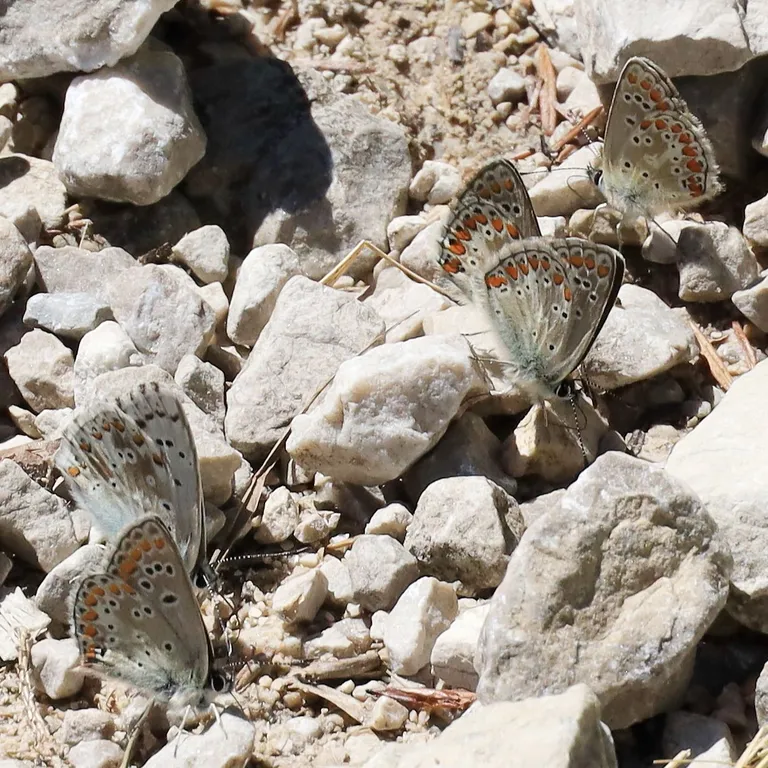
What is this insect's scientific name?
Aricia agestis/artaxerxes
